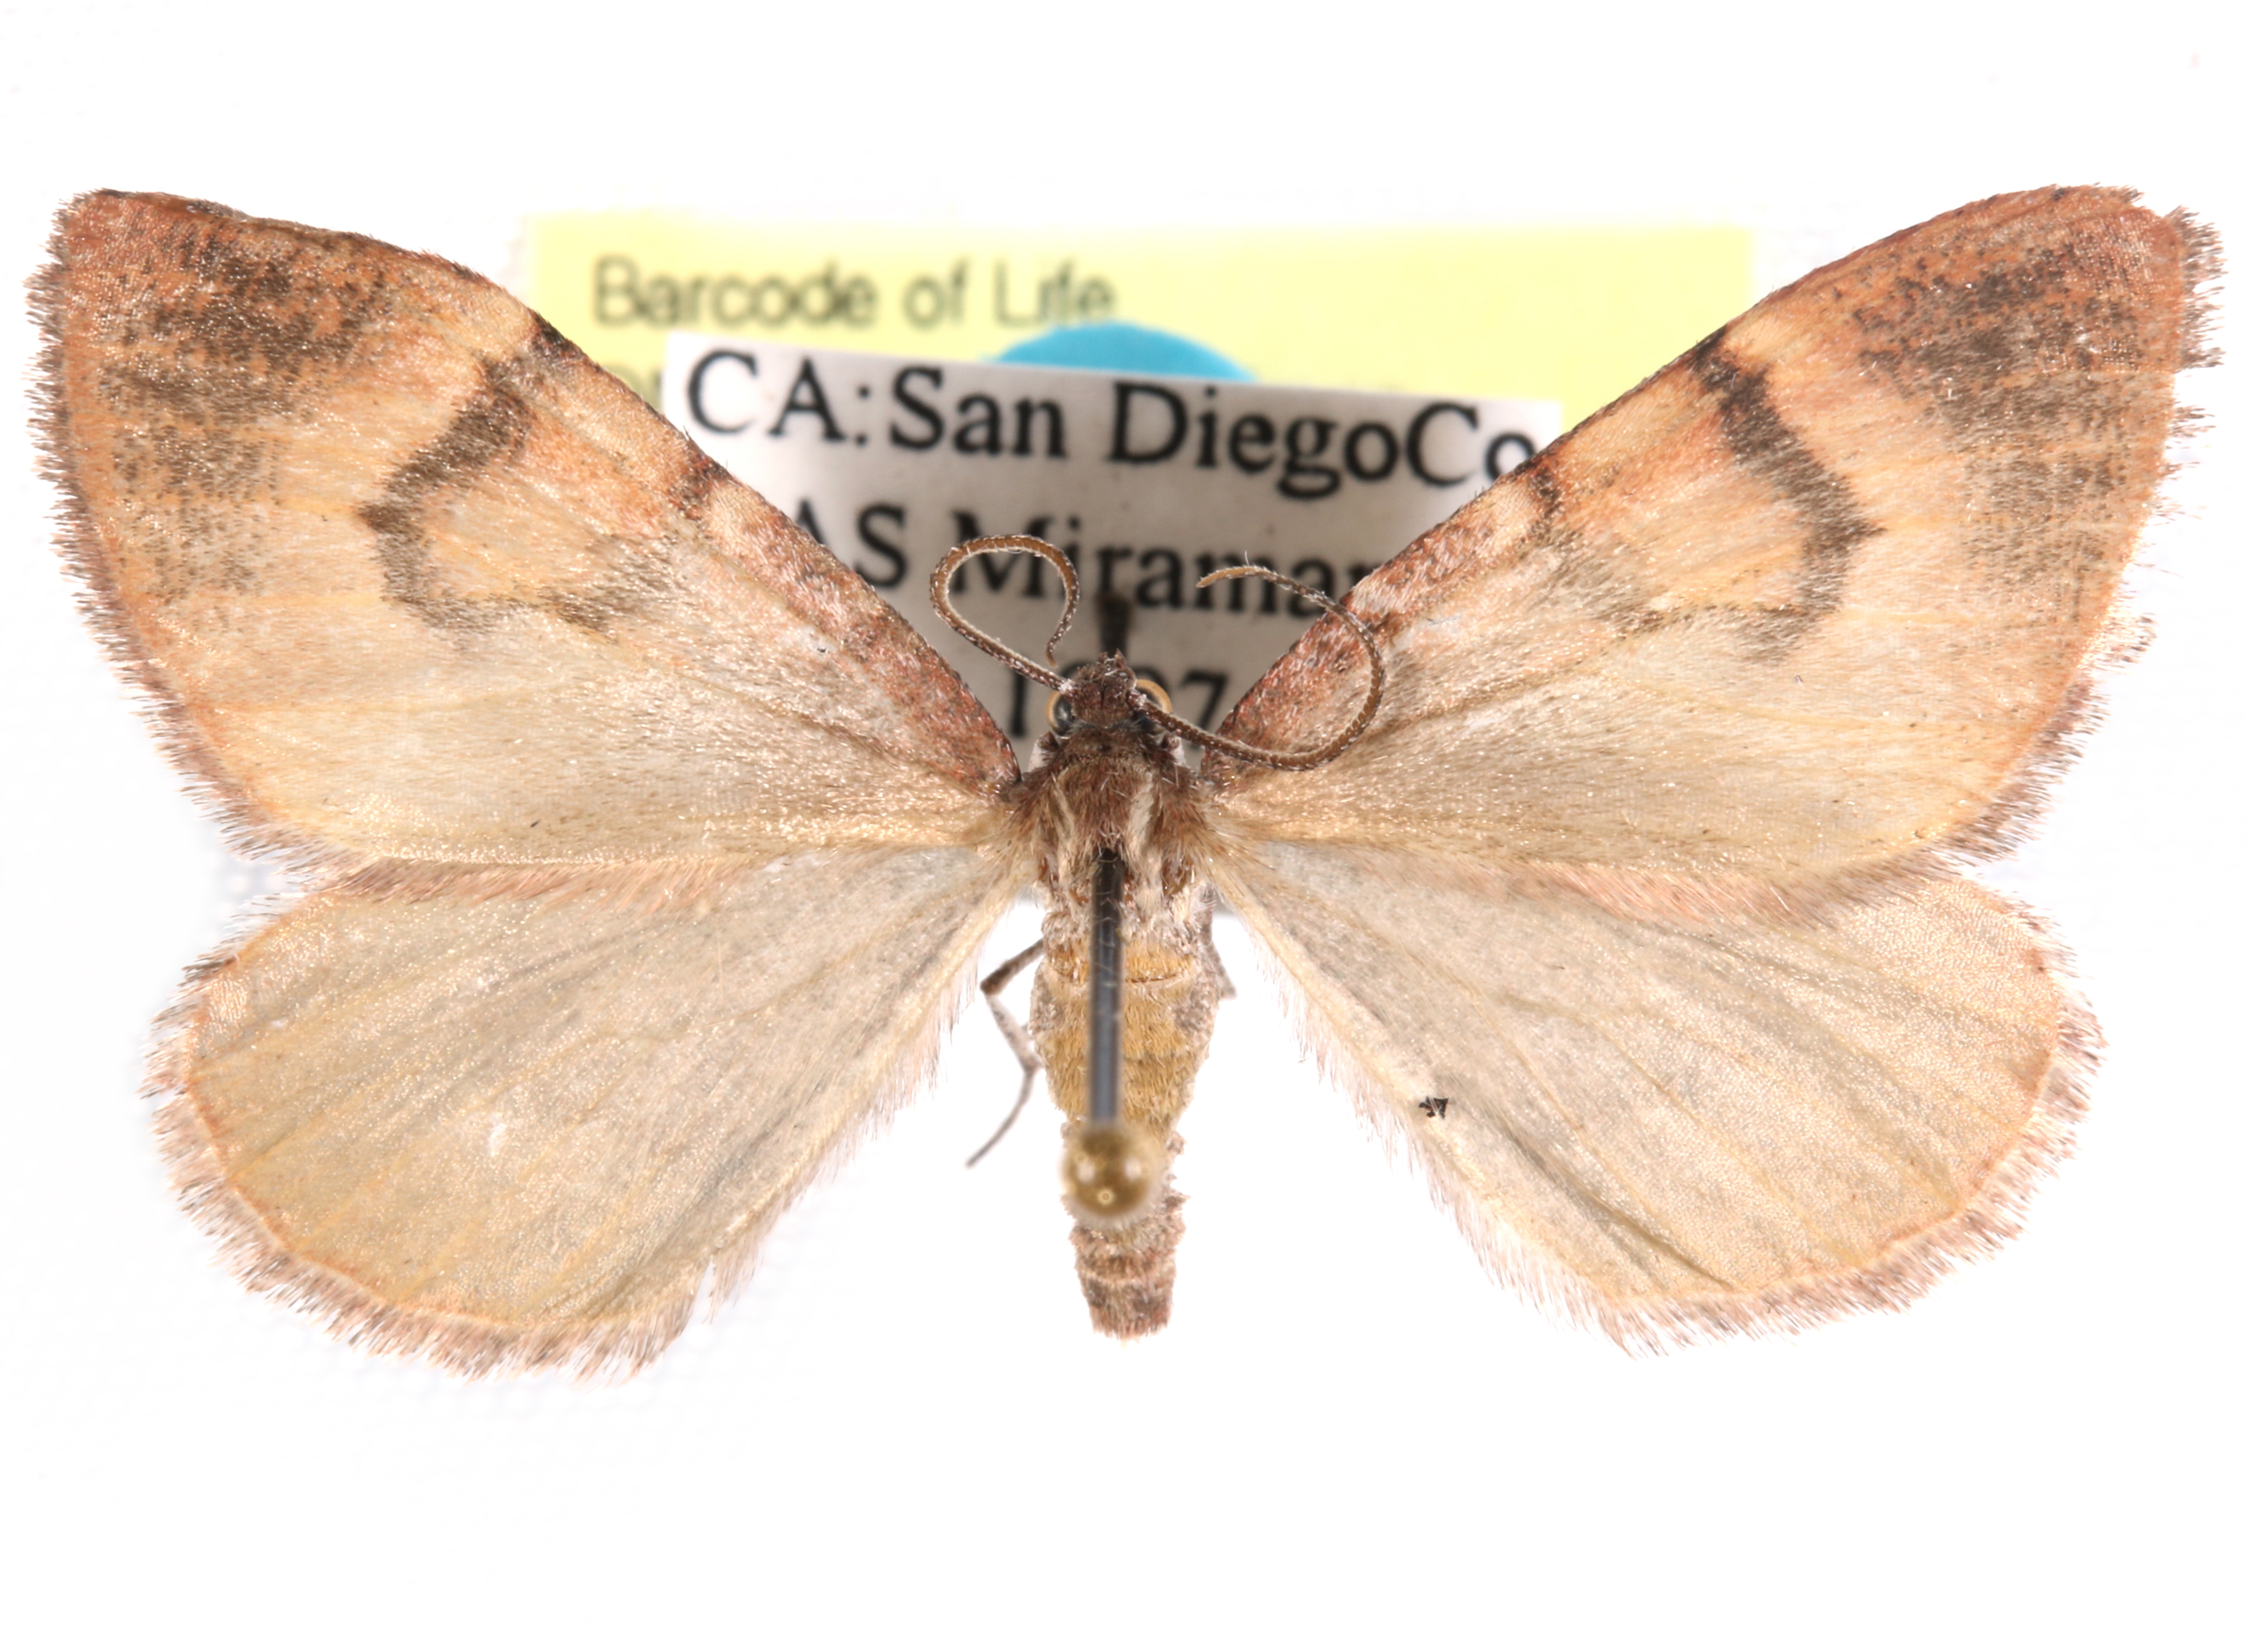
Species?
Stamnodes annellata
